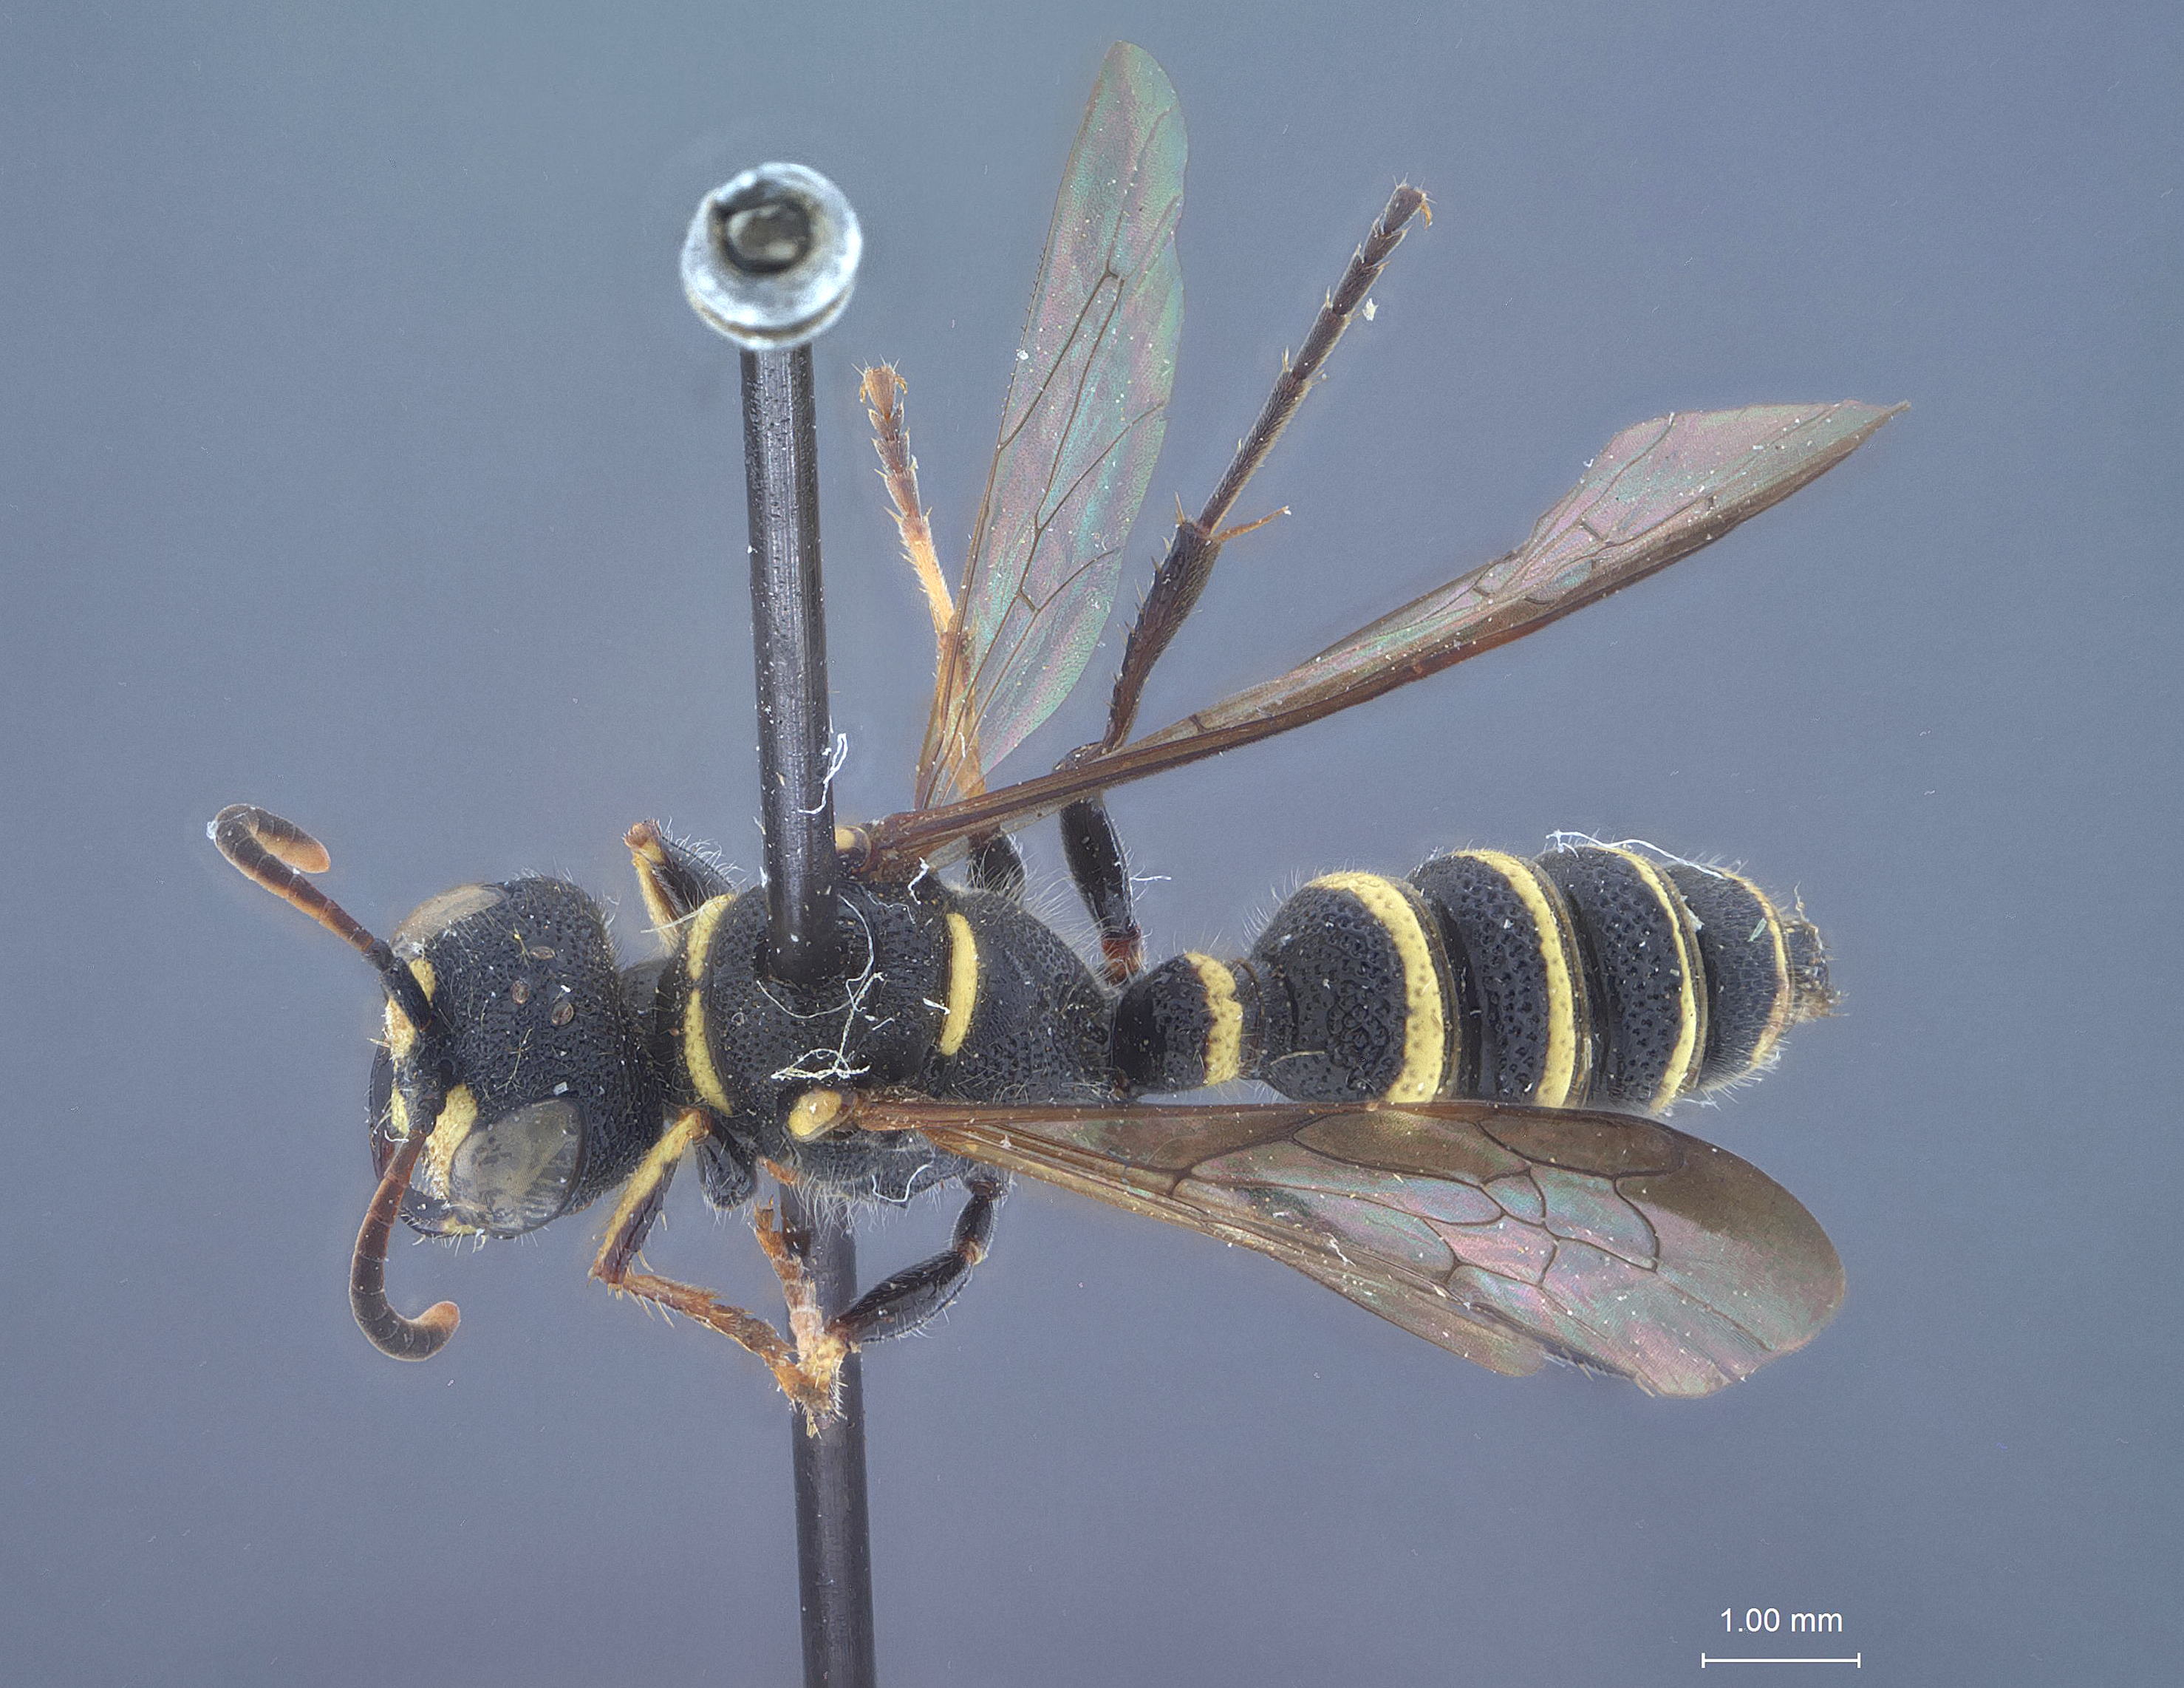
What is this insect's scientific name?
Cerceris queretaro
